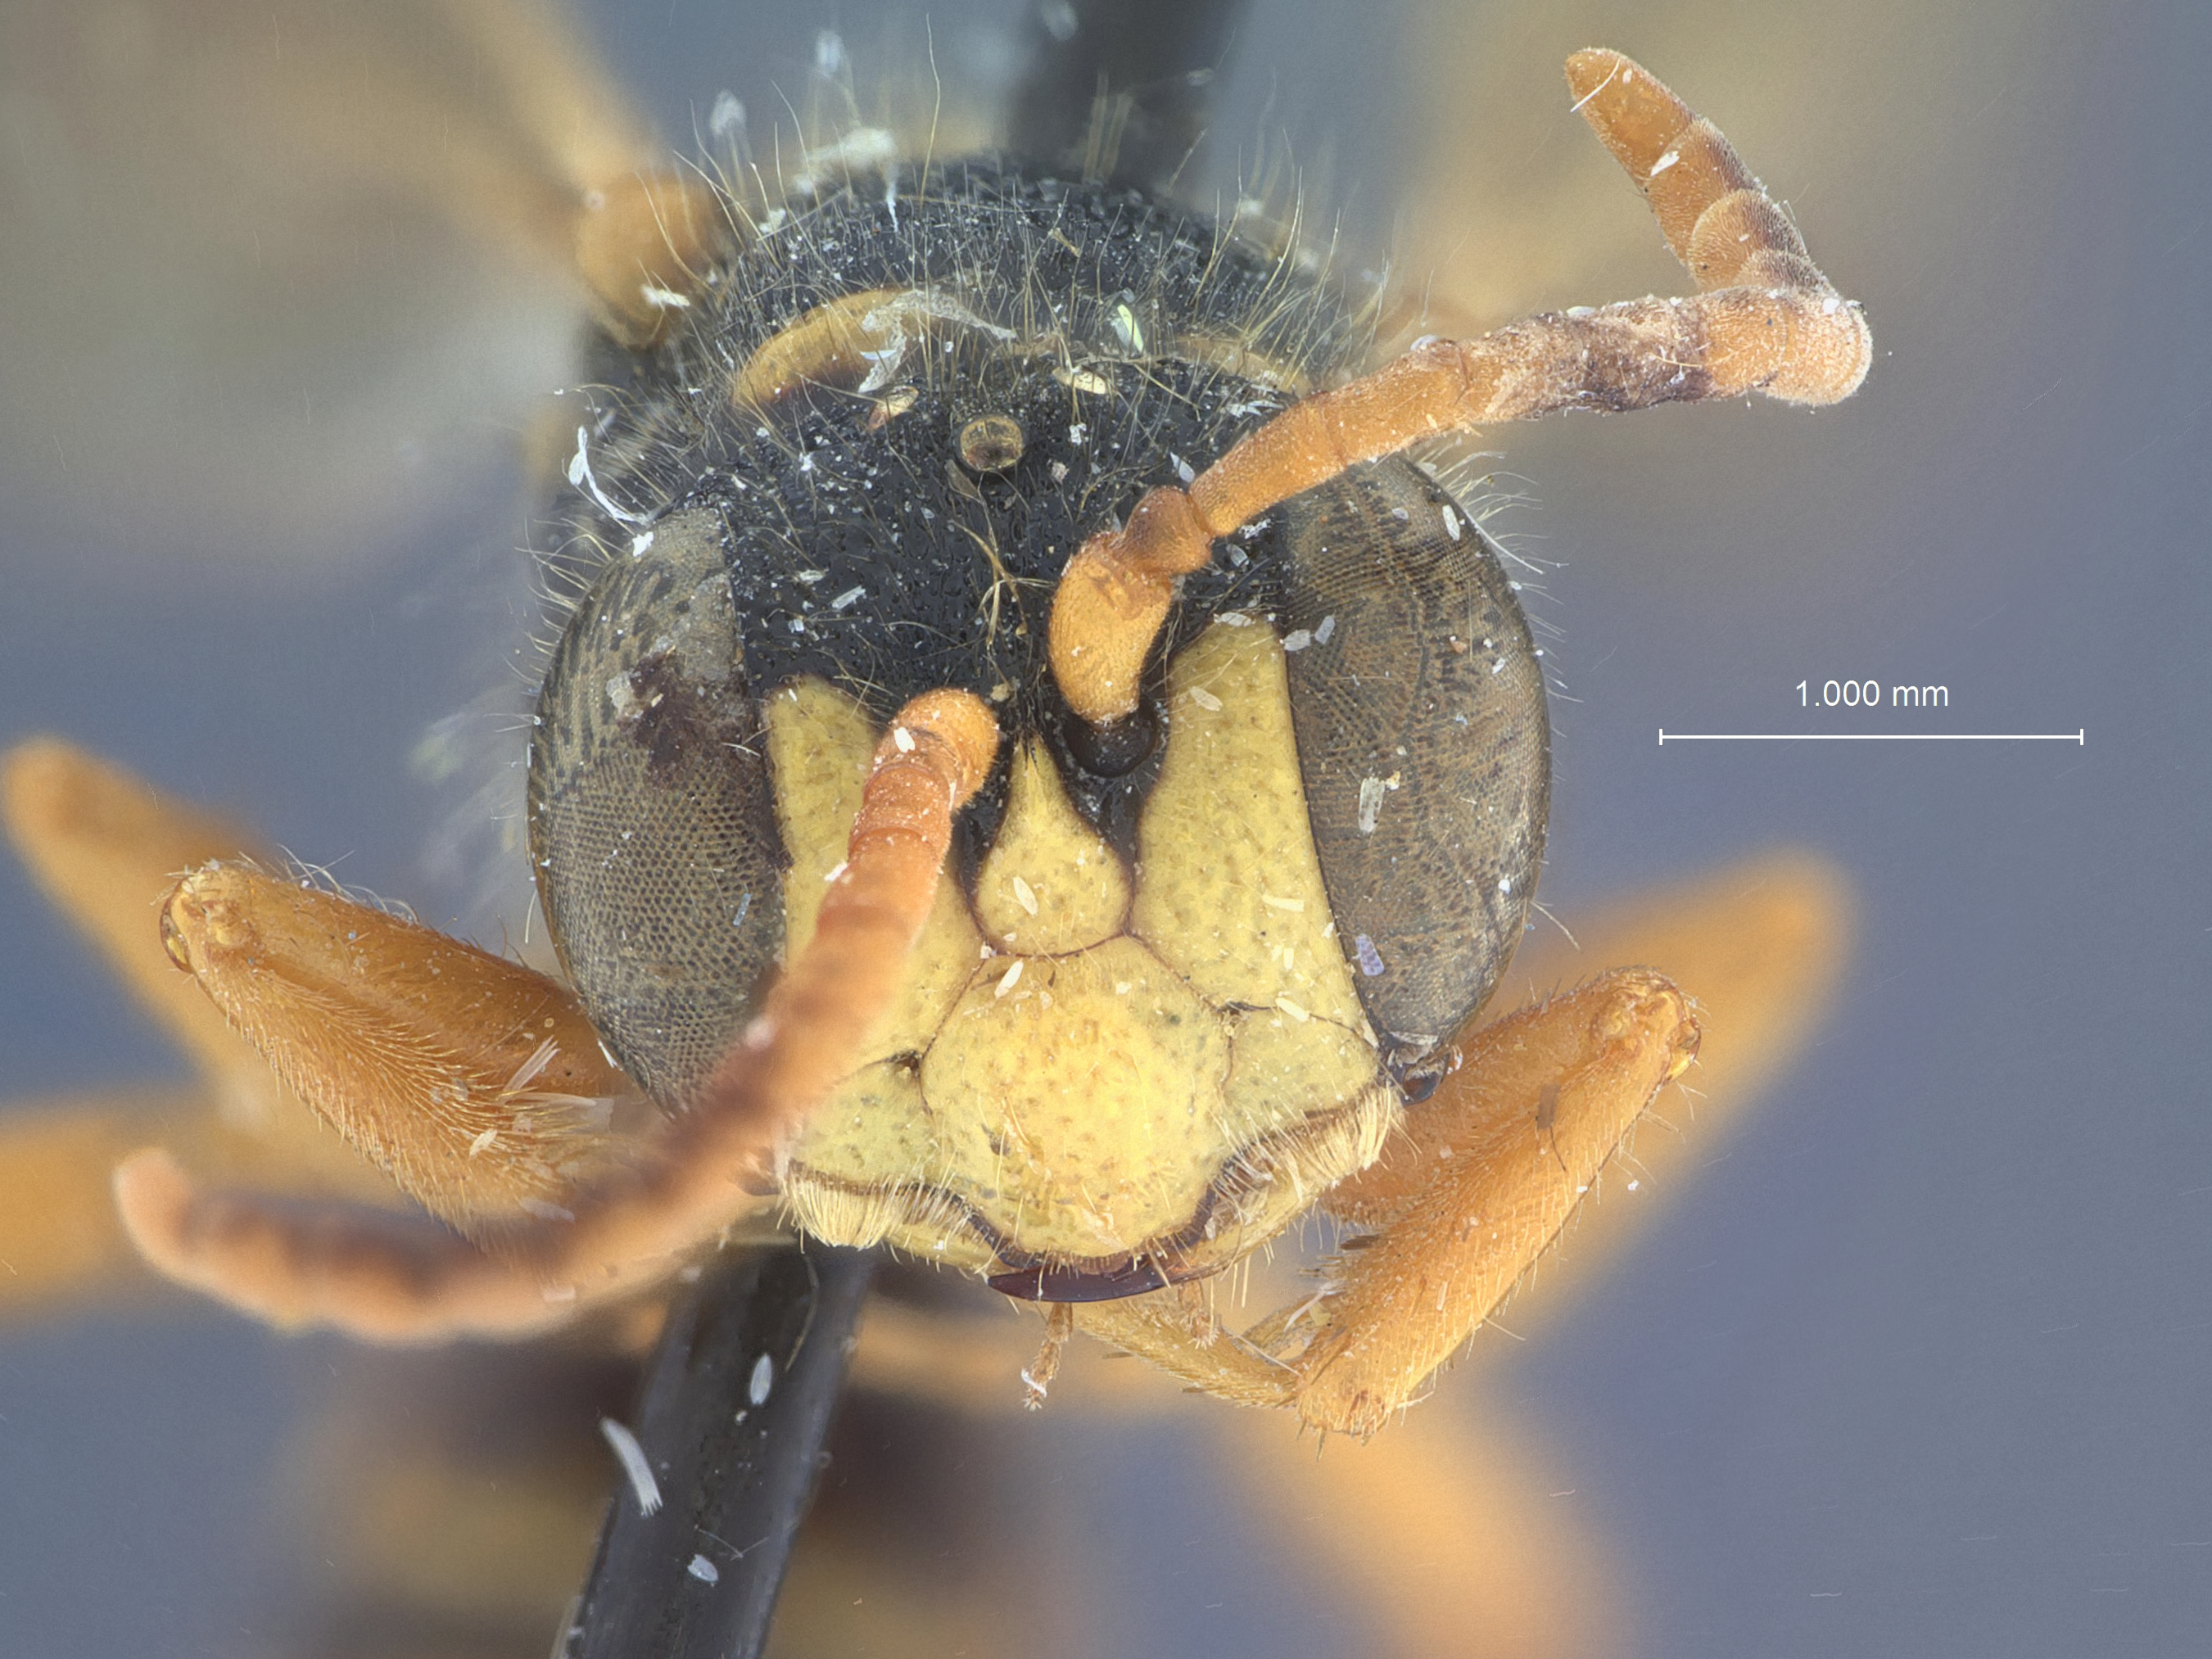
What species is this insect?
Cerceris szechuana
